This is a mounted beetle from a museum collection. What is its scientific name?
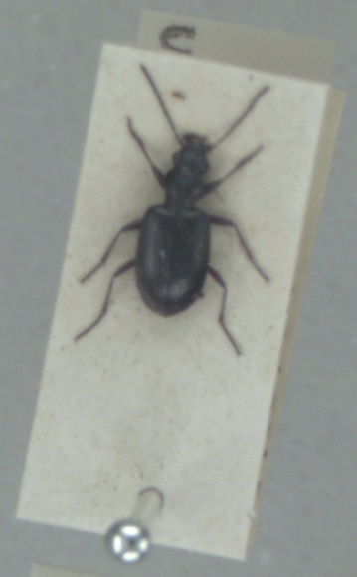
Bembidion punctulatum
